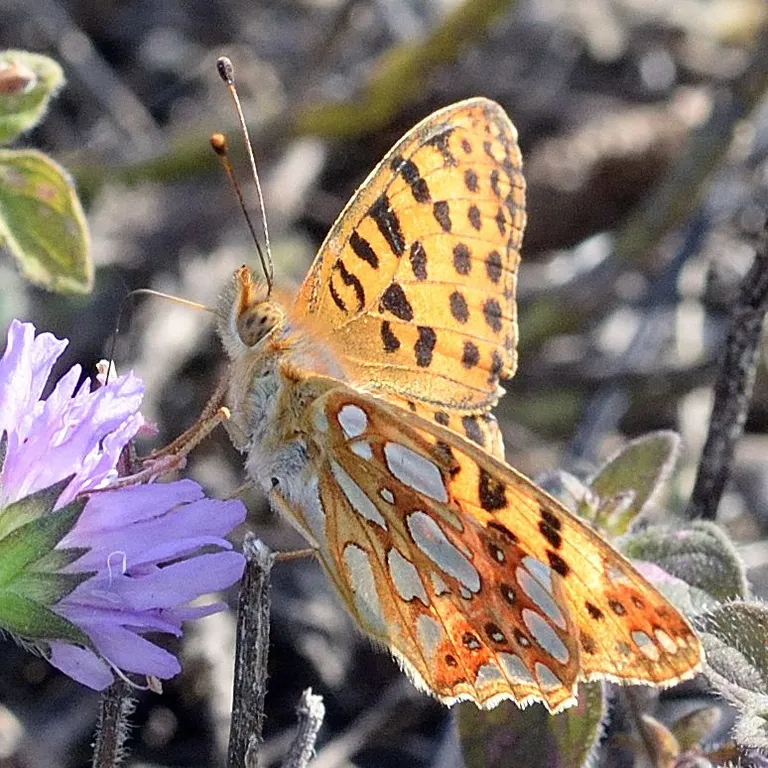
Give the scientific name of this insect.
Issoria lathonia
